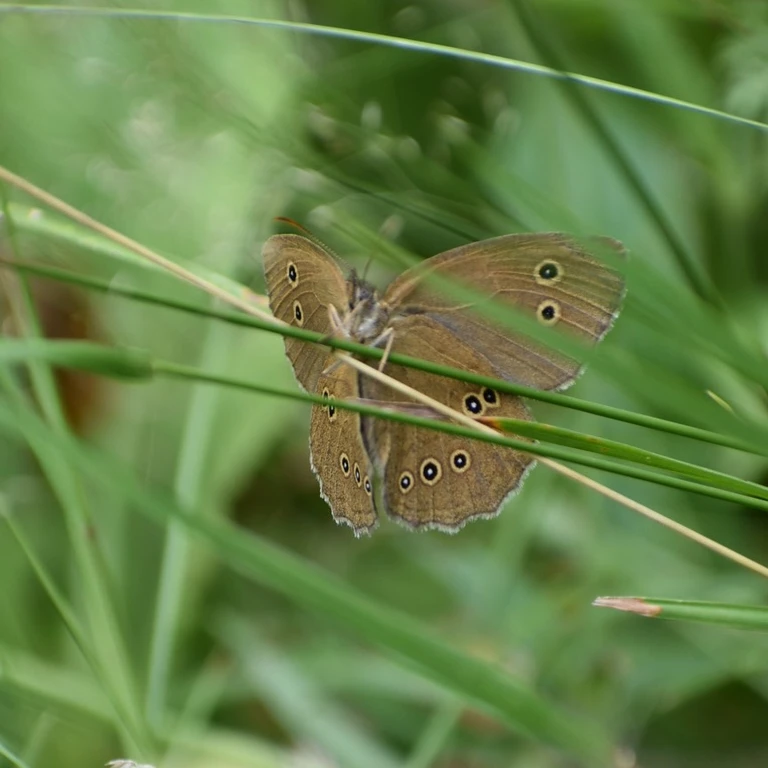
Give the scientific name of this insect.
Aphantopus hyperantus
